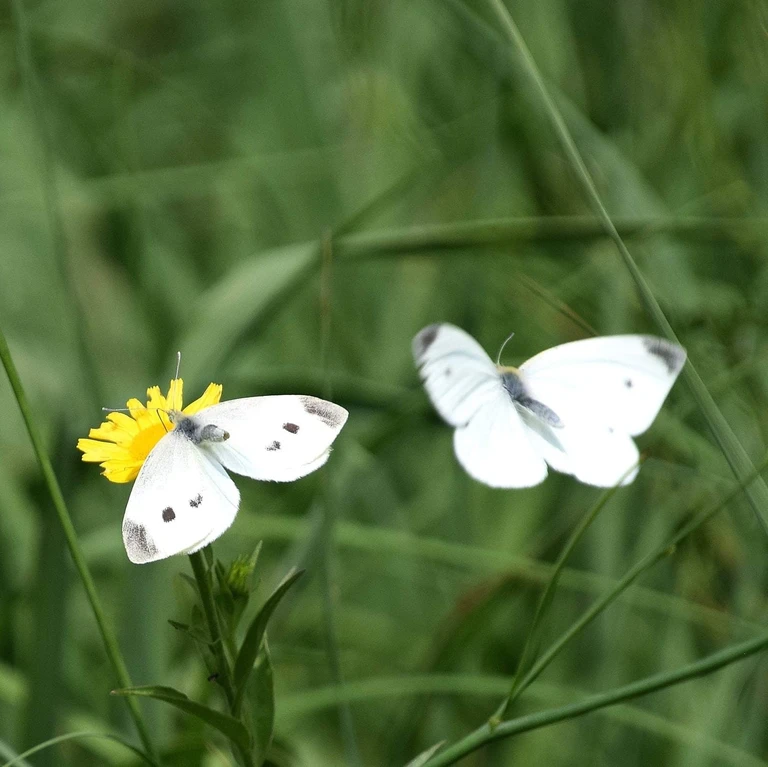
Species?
Pieris rapae
